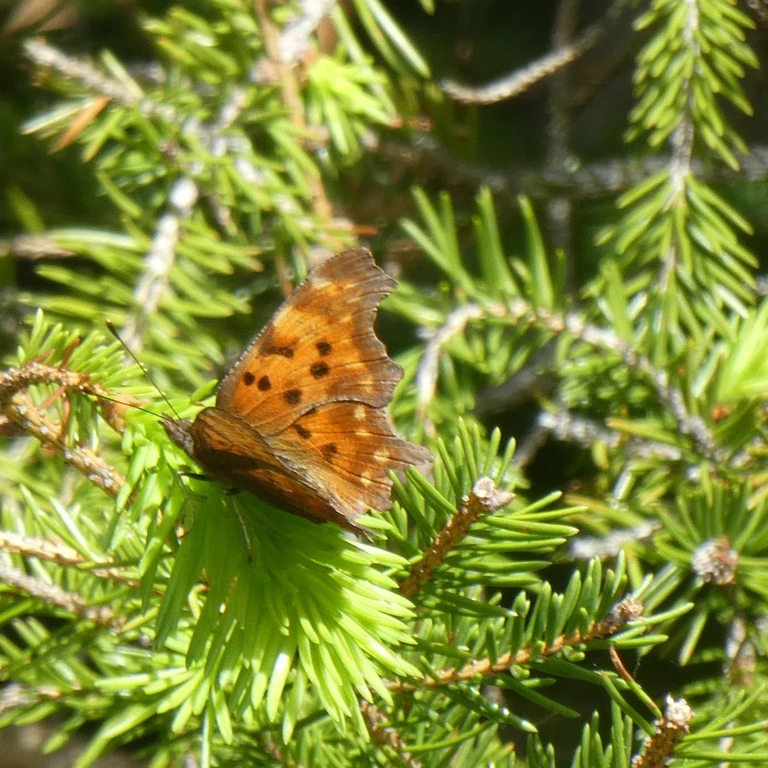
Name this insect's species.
Polygonia c-album
